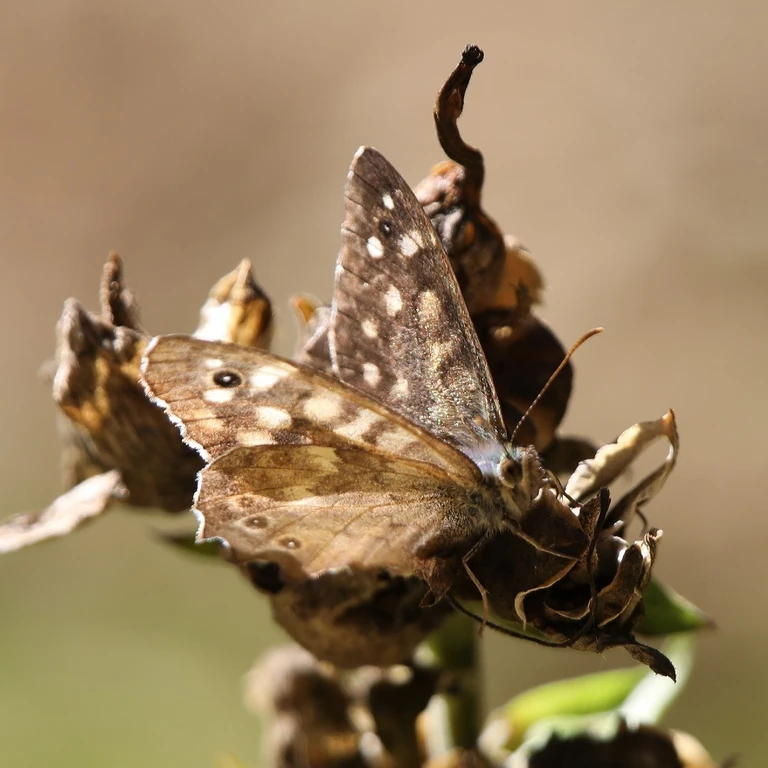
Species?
Pararge aegeria
